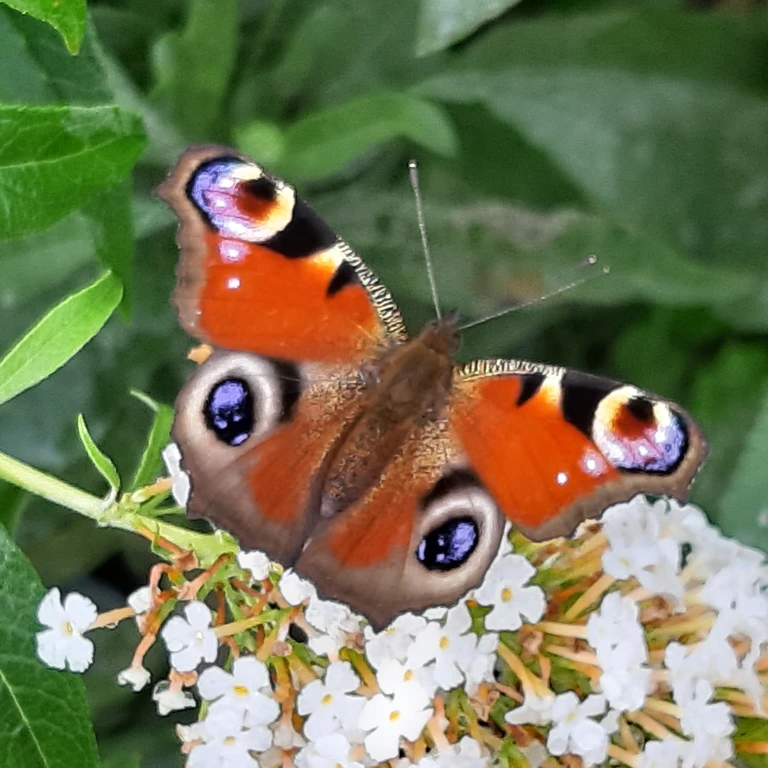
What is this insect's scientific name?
Aglais io
